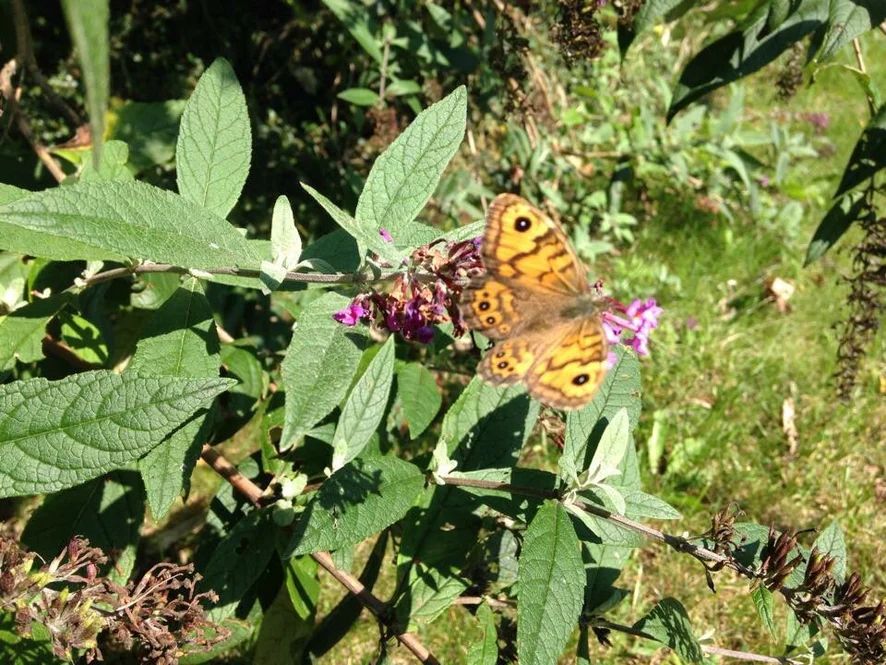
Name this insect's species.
Lasiommata megera (also Pararge megera)
